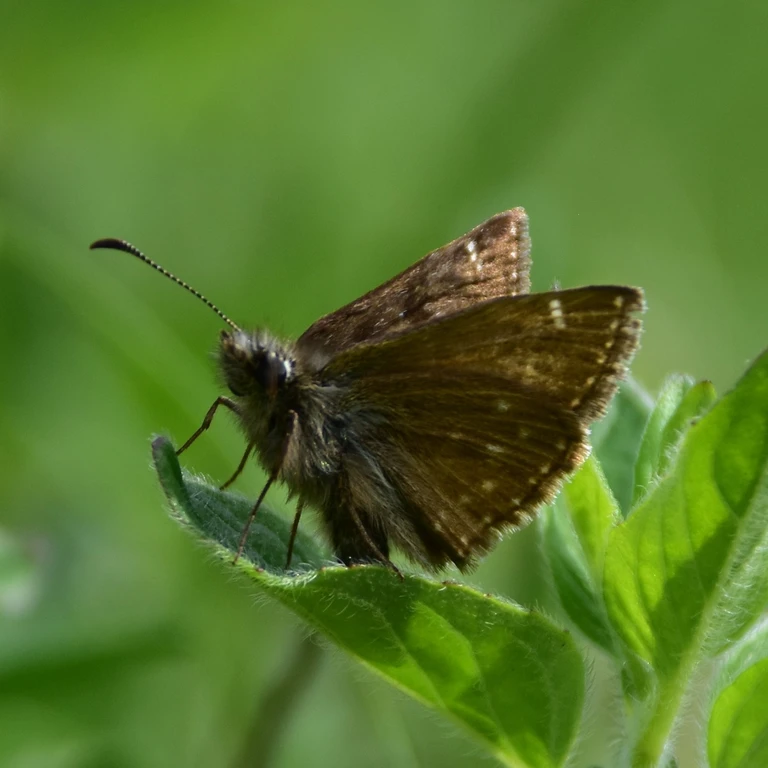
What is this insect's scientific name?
Erynnis tages
